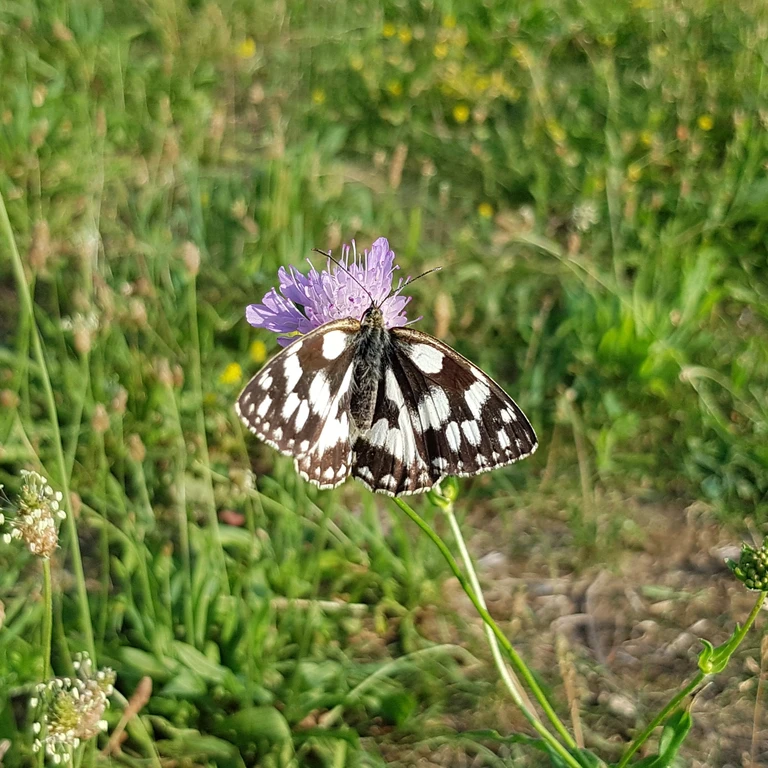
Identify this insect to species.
Melanargia galathea
